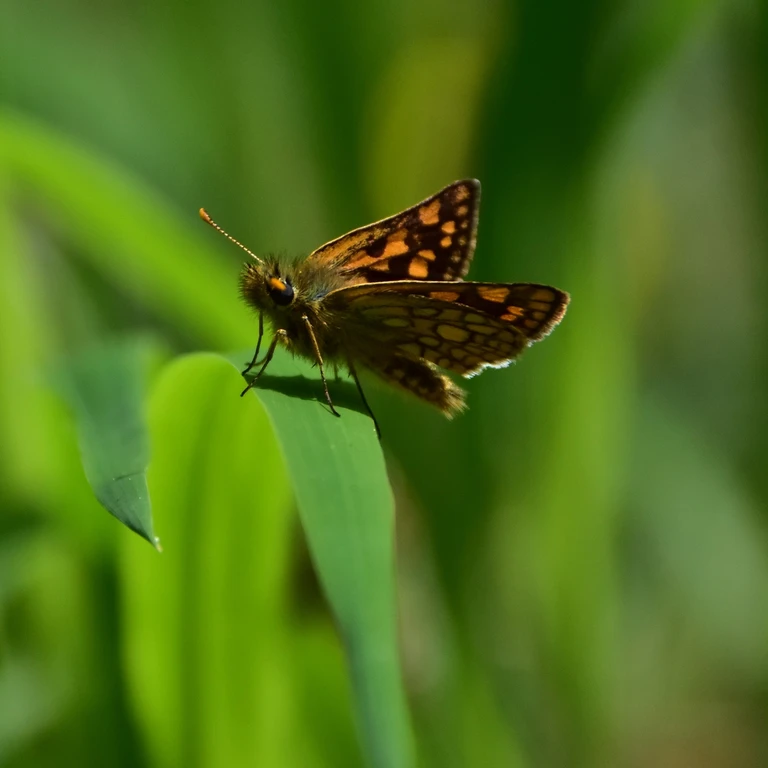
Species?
Carterocephalus palaemon
